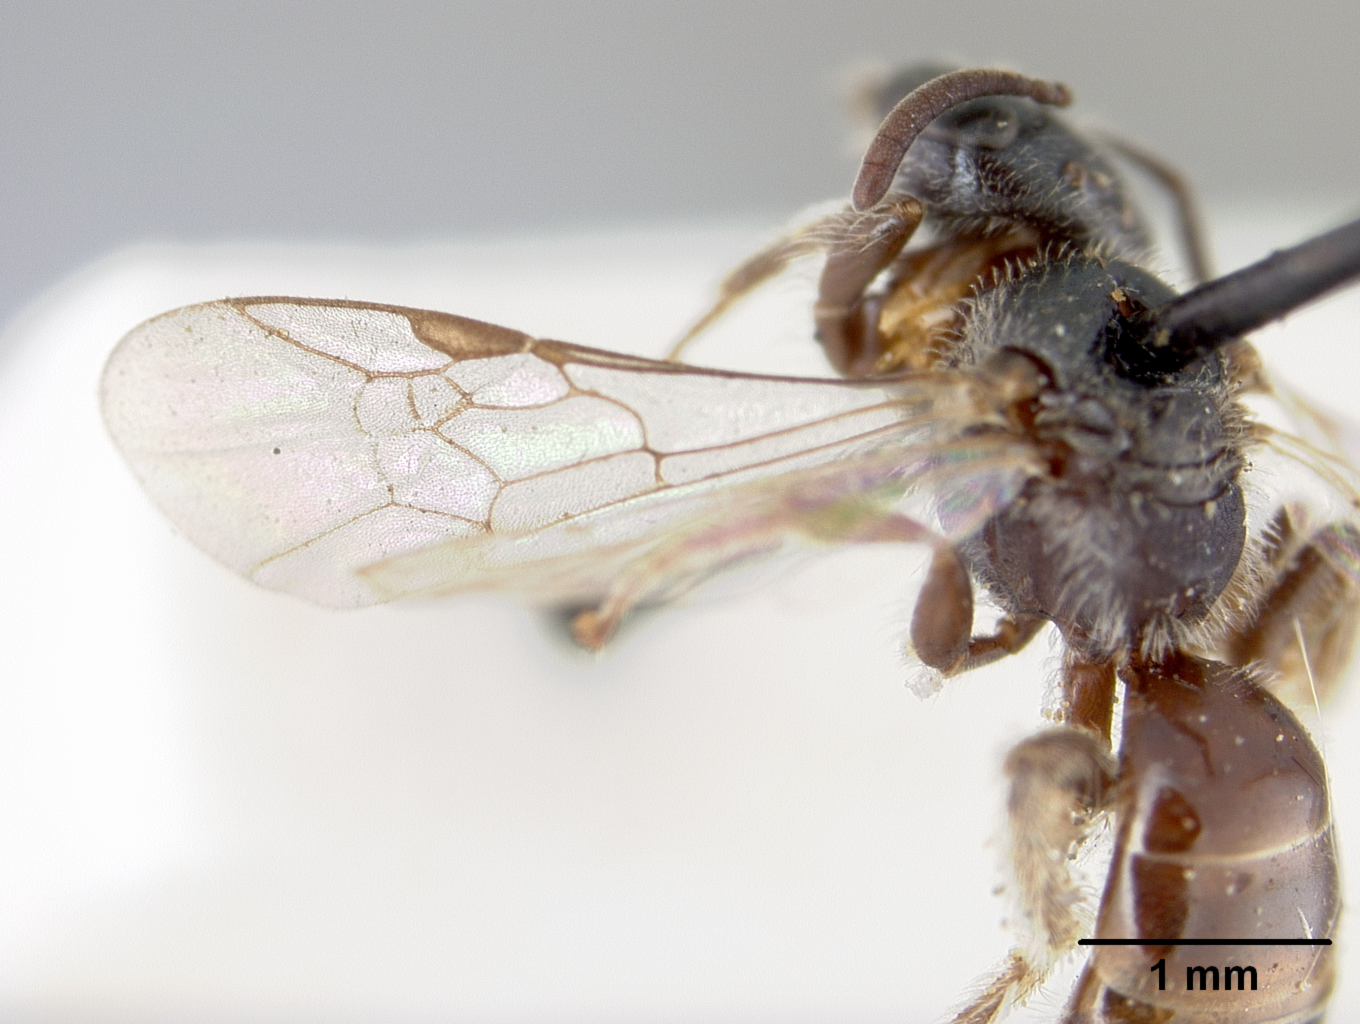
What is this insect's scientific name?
Halictus burnupi
